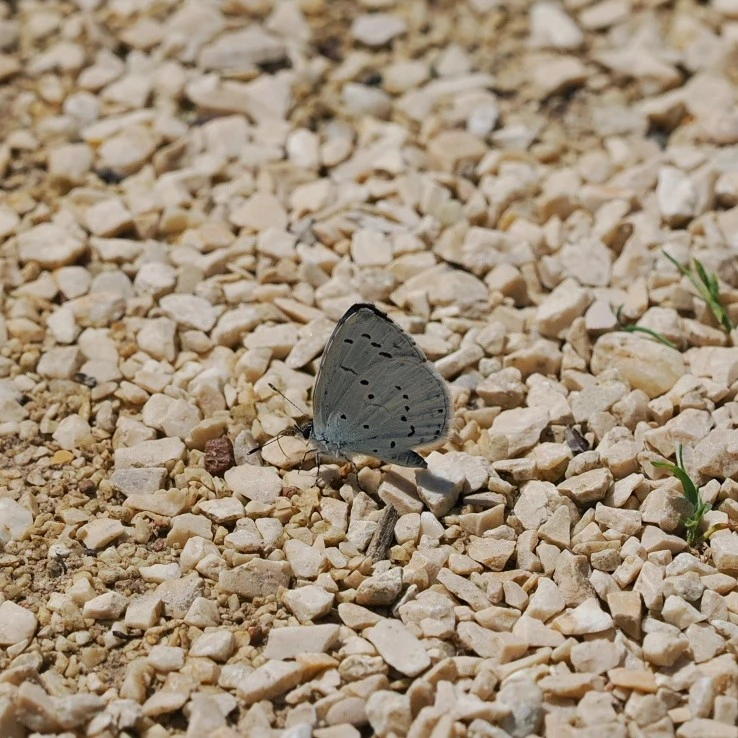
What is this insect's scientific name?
Celastrina argiolus
